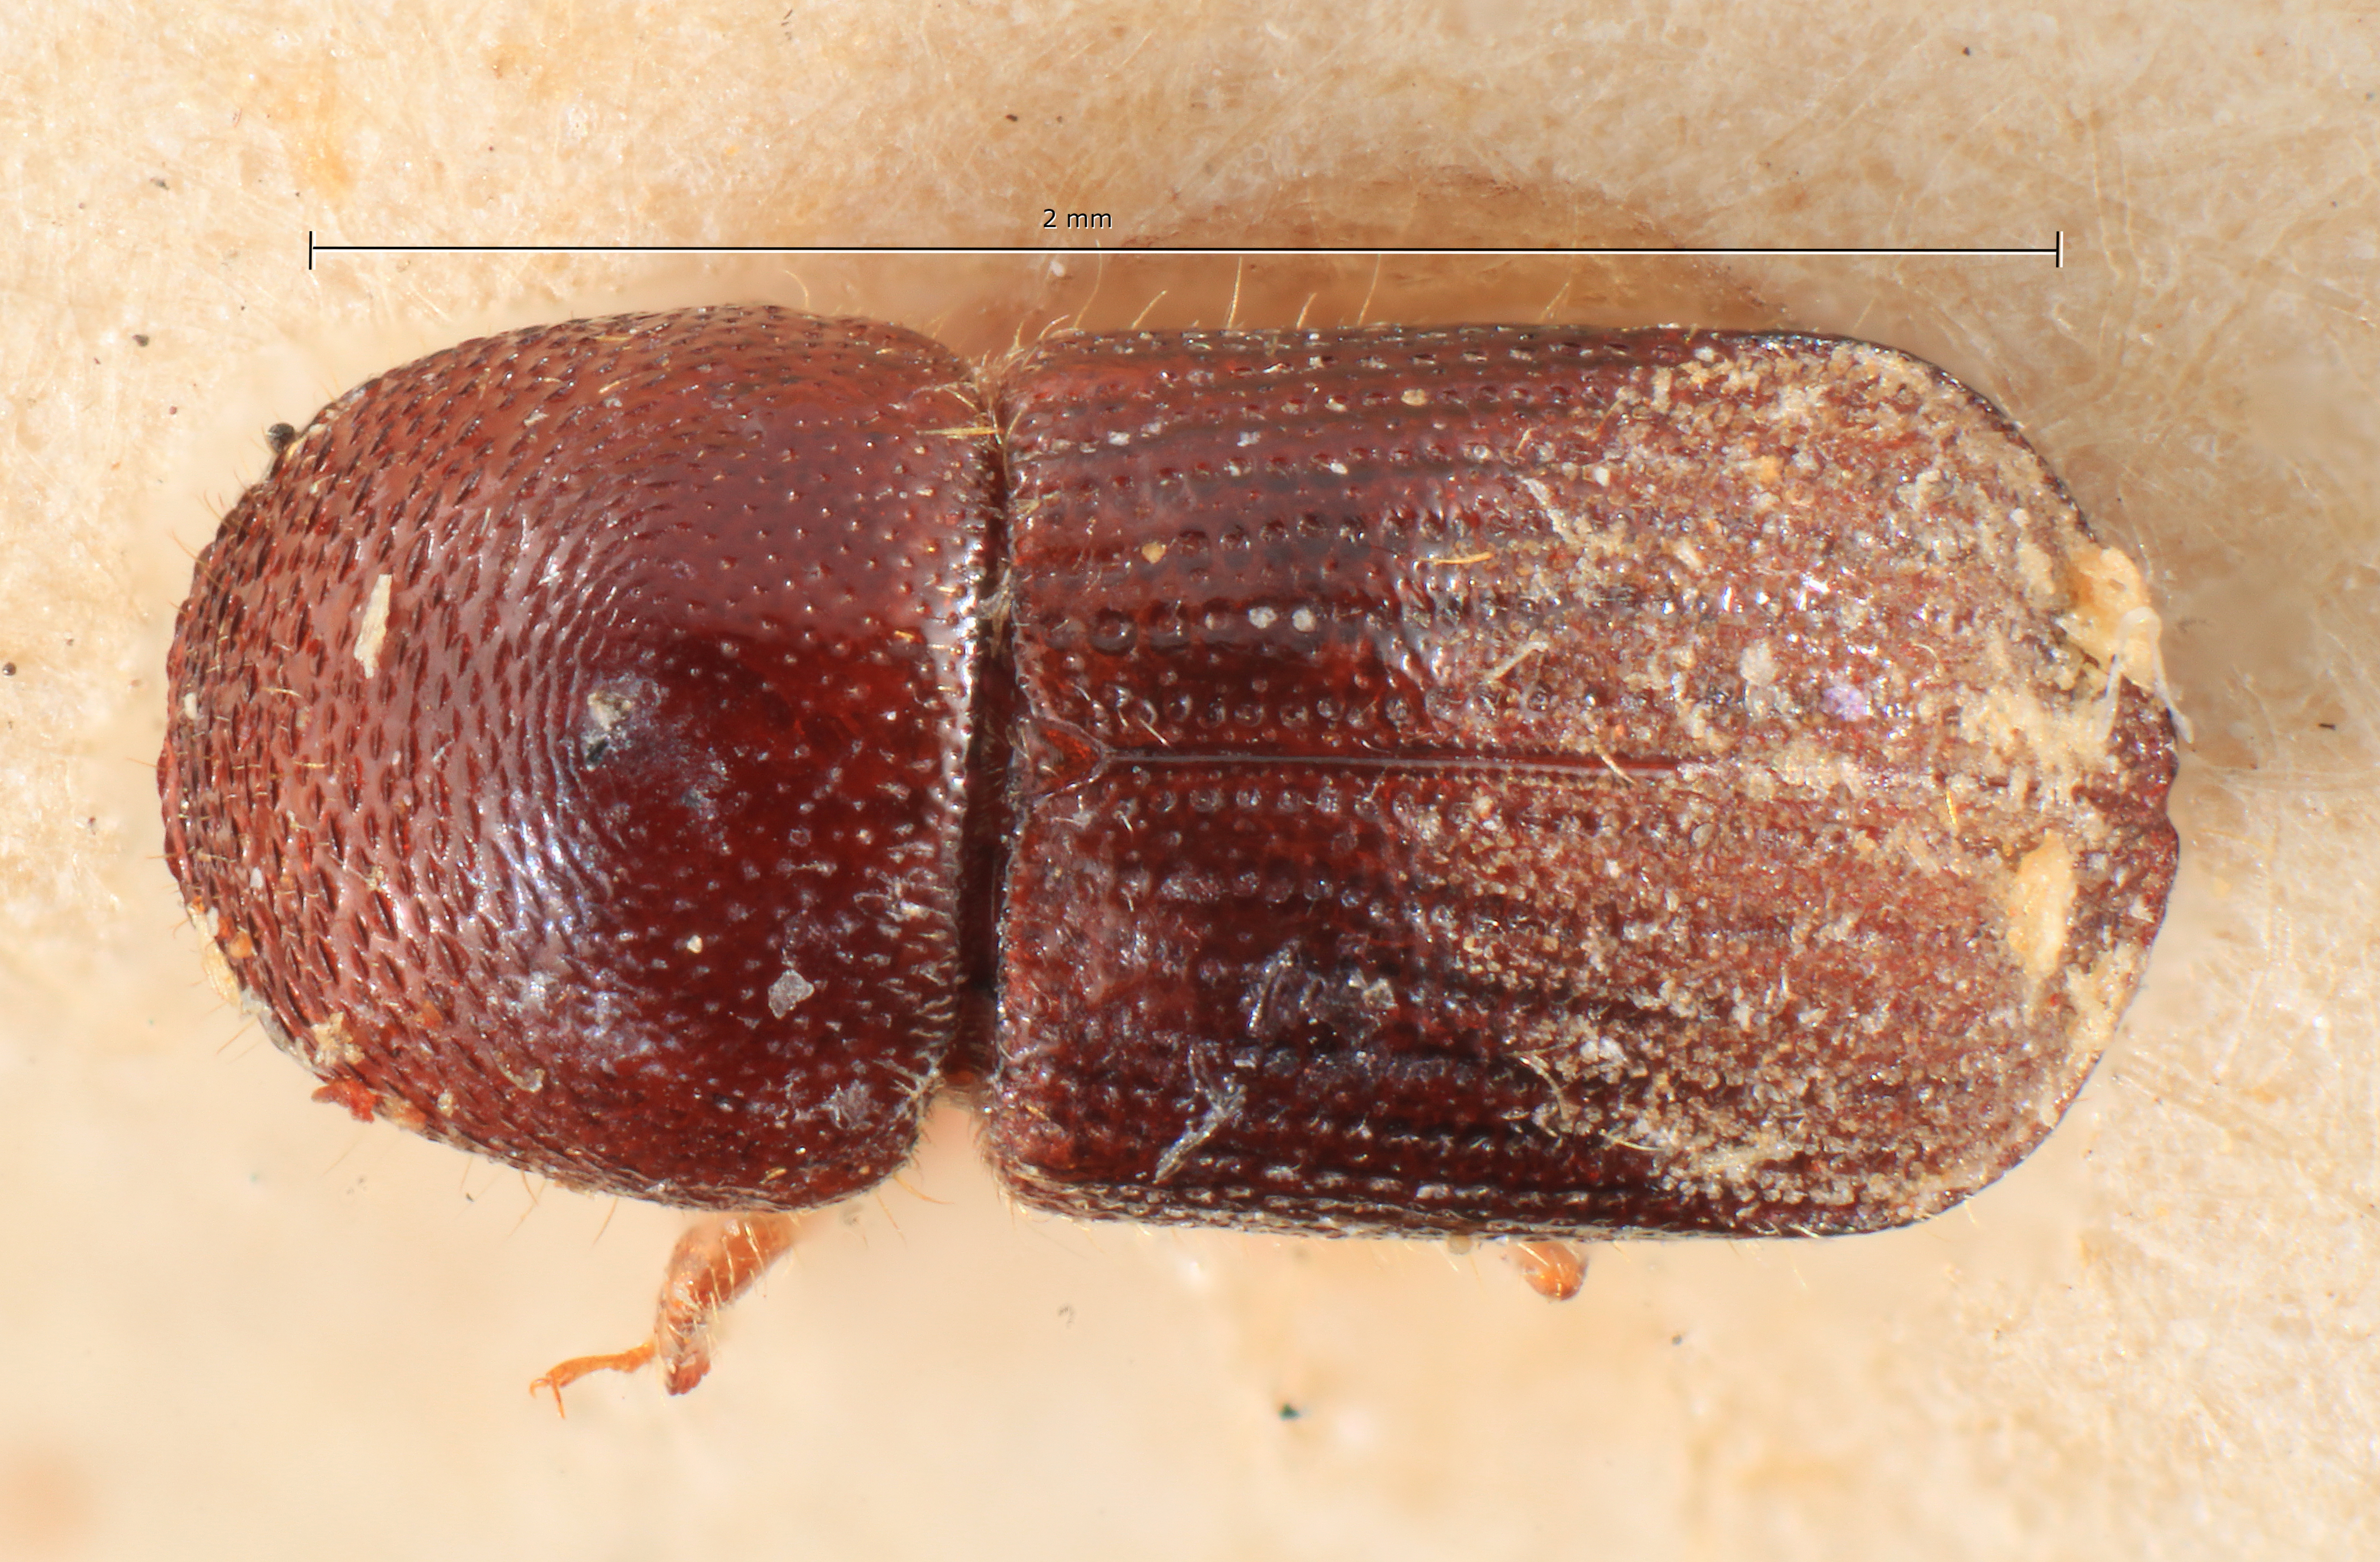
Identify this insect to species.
Xyleborus sordicaudulus
